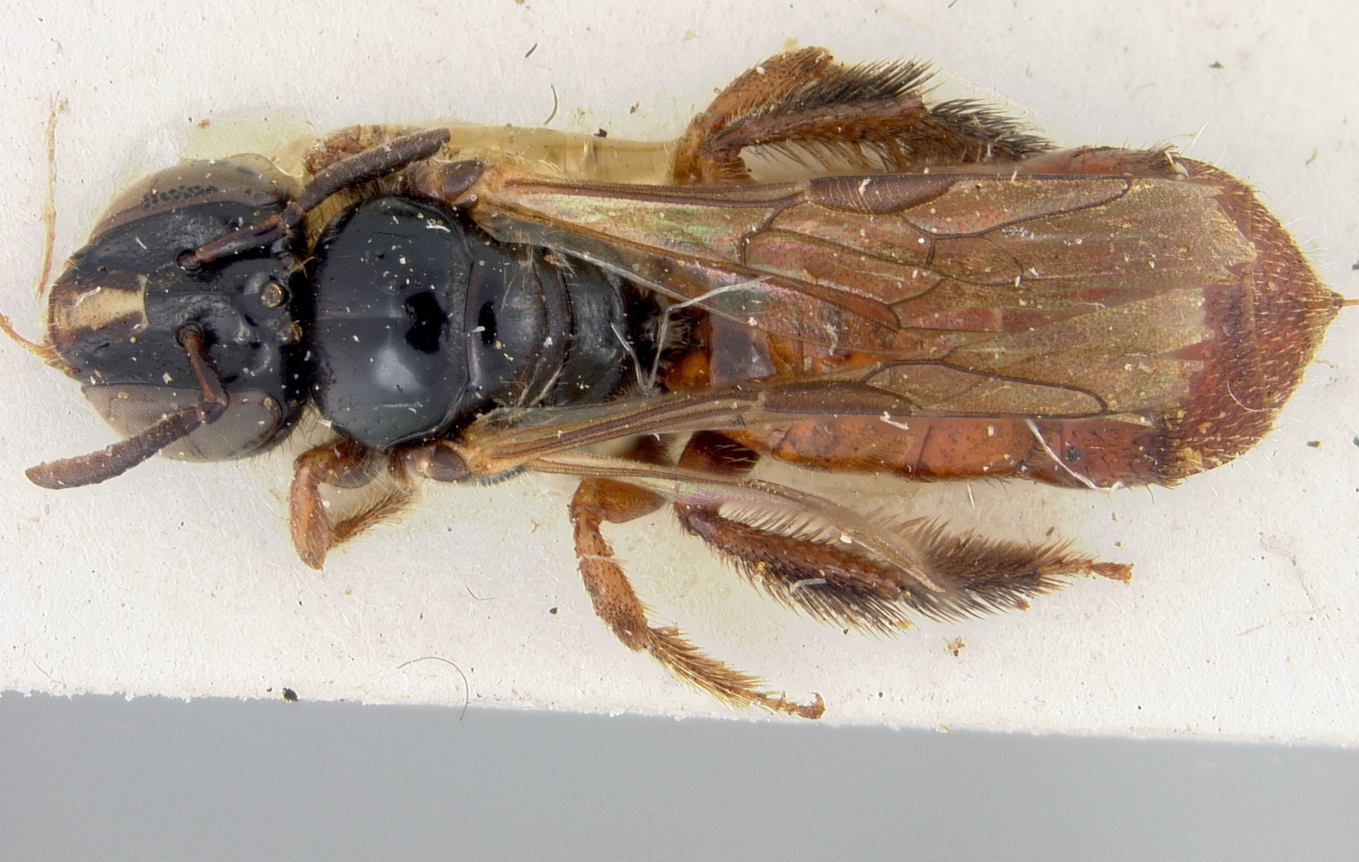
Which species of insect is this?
Exoneura angophorae
